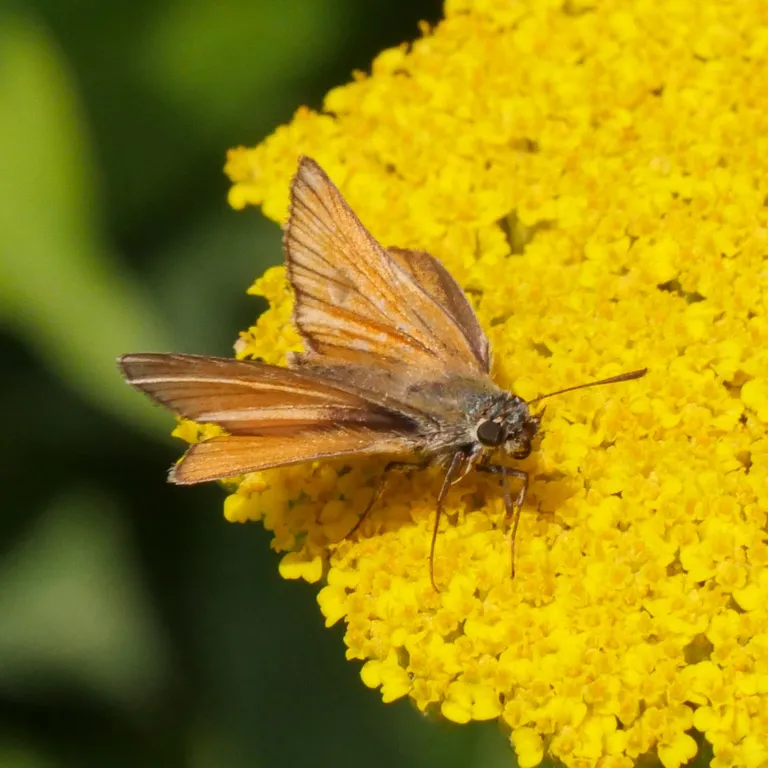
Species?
Thymelicus sylvestris
